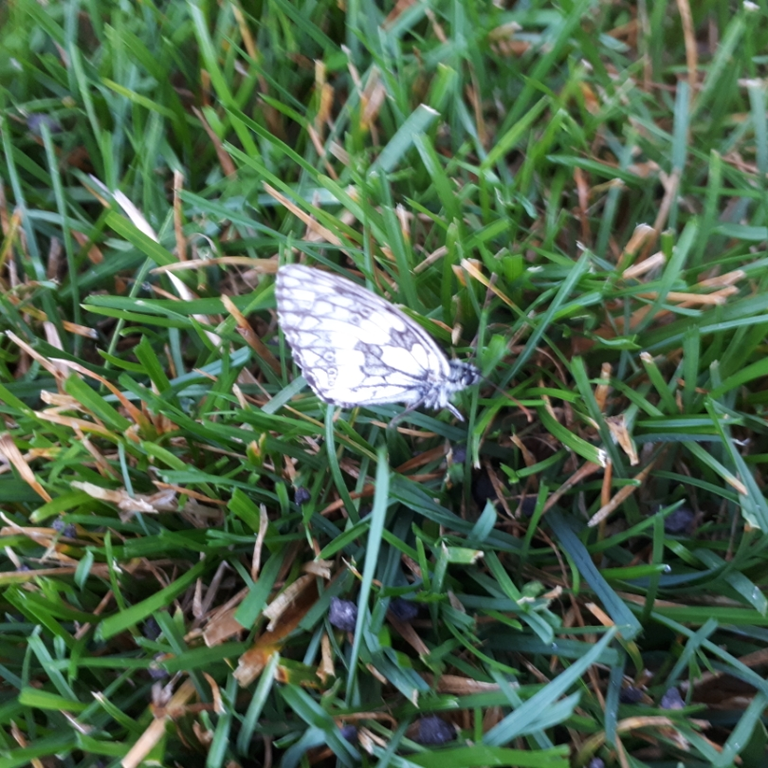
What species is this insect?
Melanargia galathea
